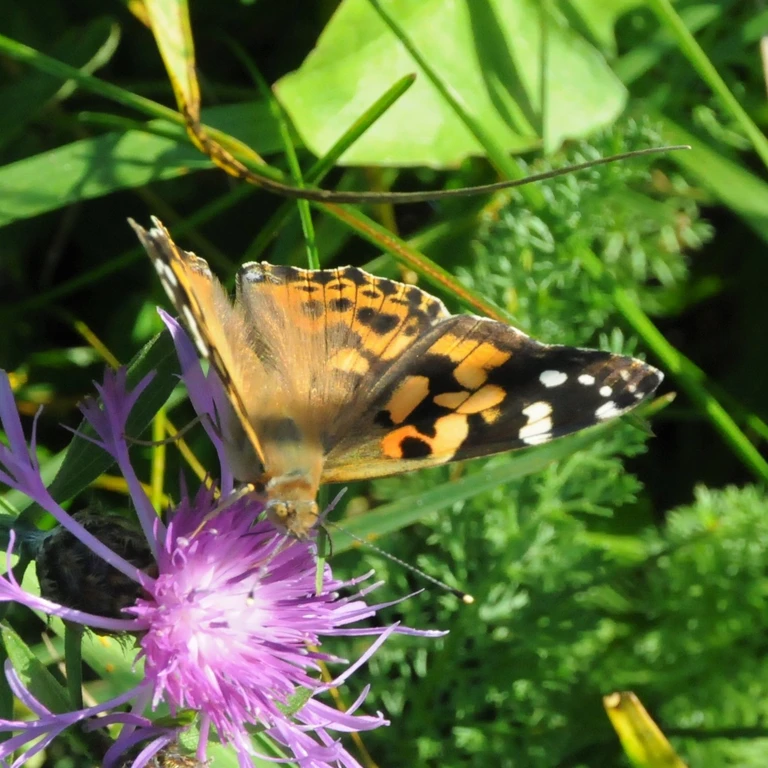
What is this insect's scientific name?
Vanessa cardui
